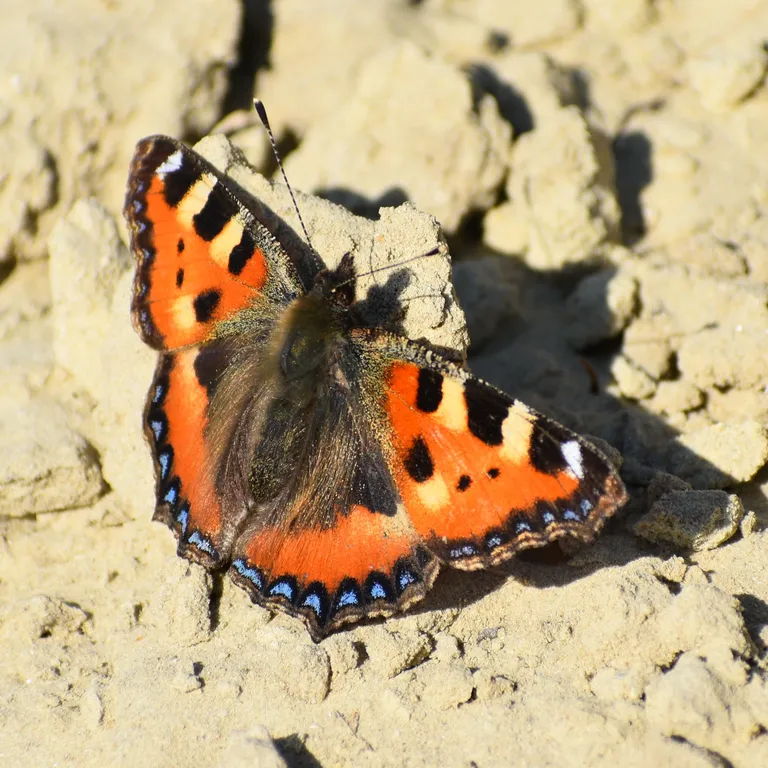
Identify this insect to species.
Aglais urticae
